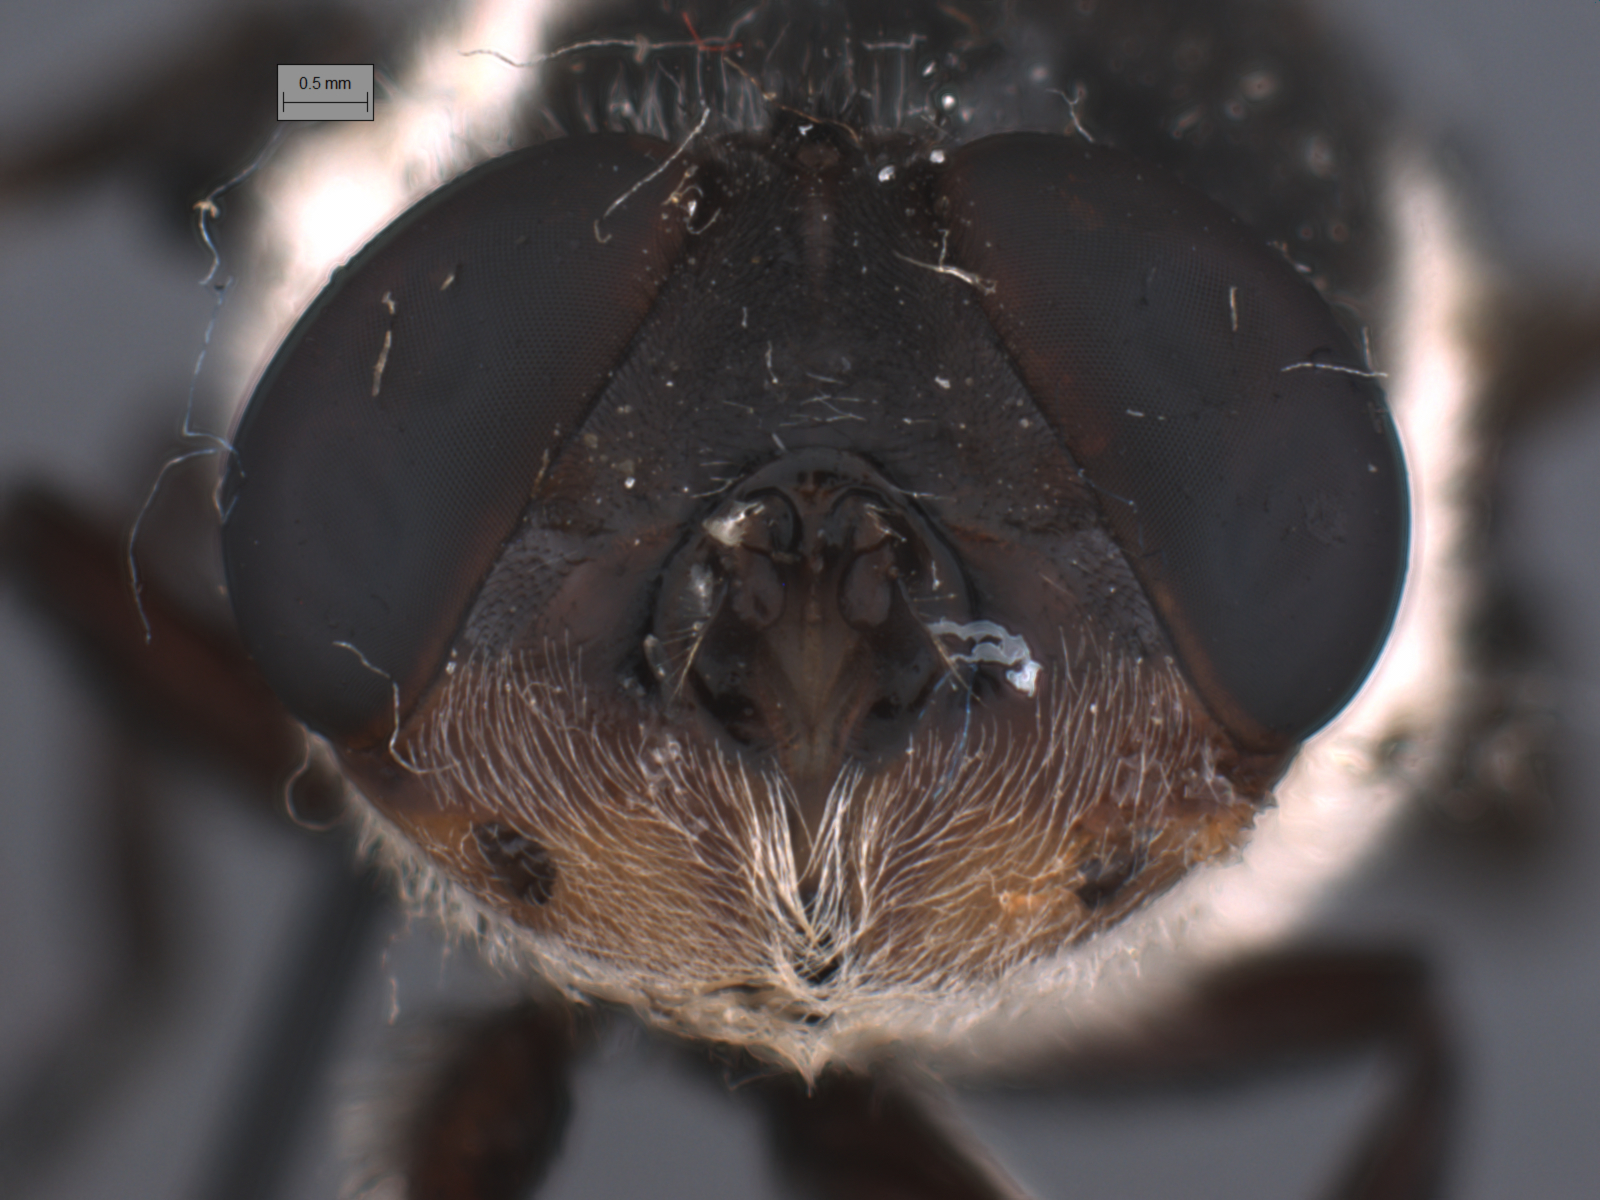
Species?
Cuterebra fontinella
